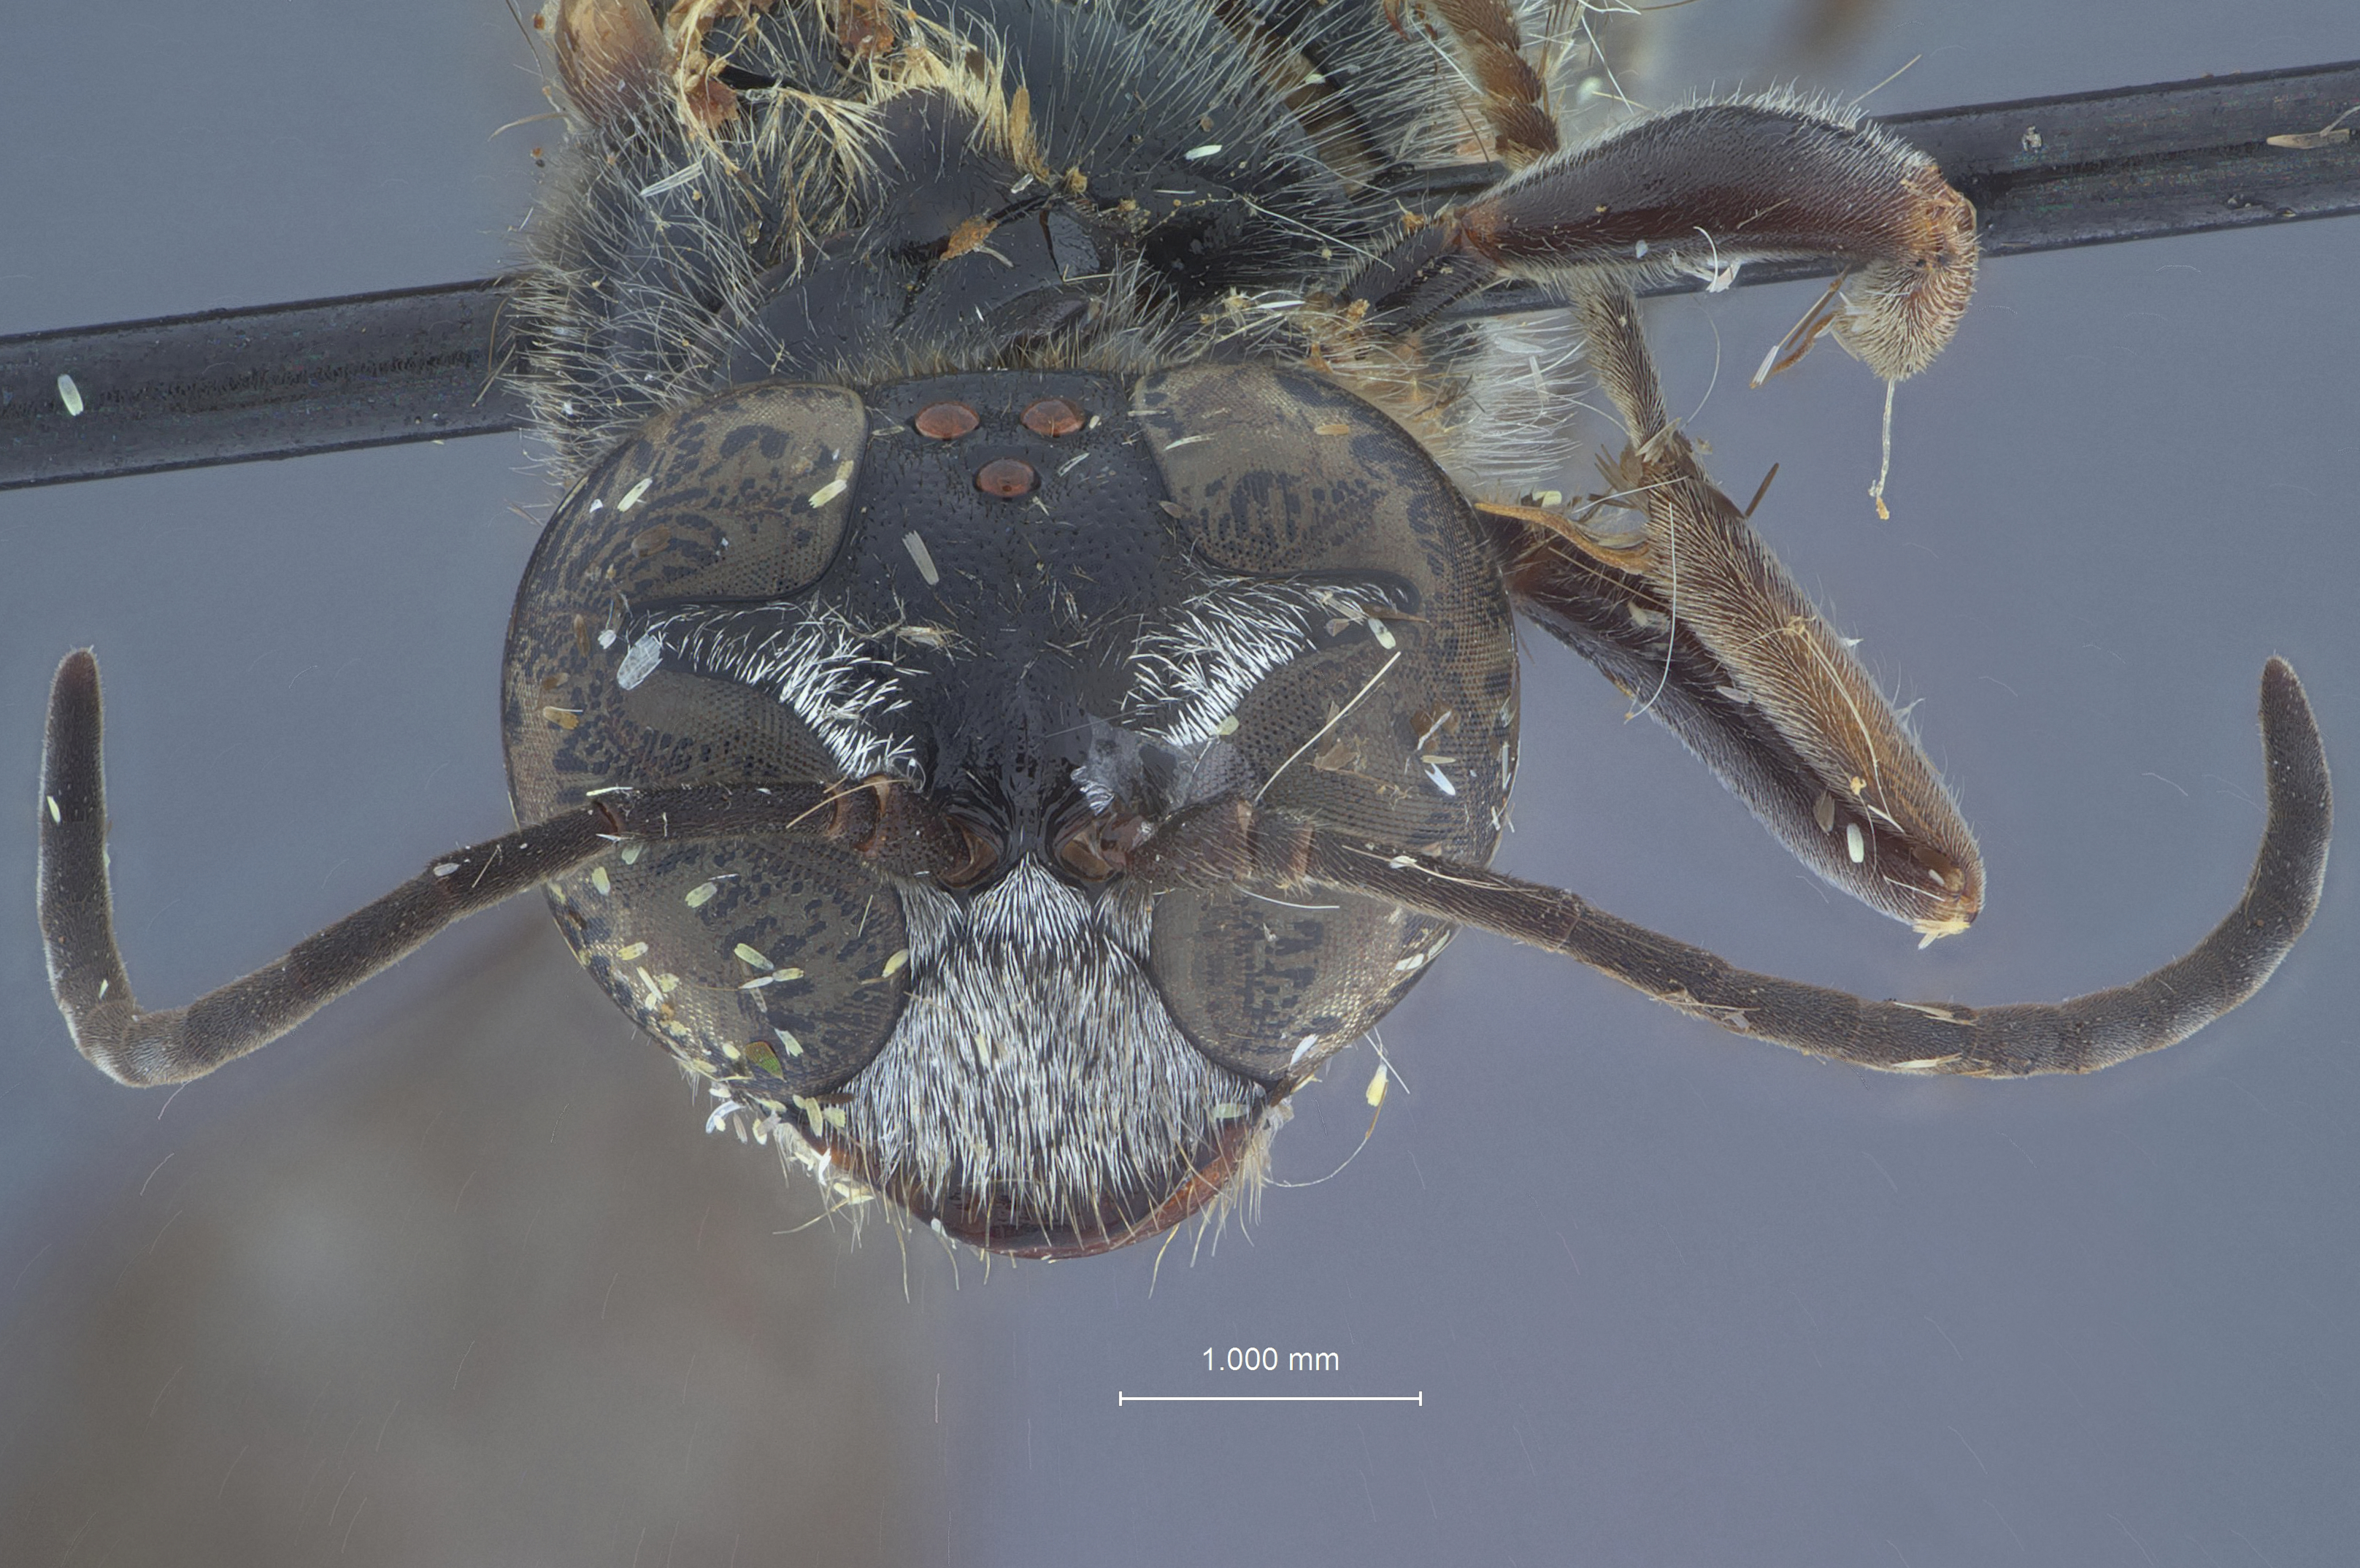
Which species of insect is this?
Trypoxylon szechuen
